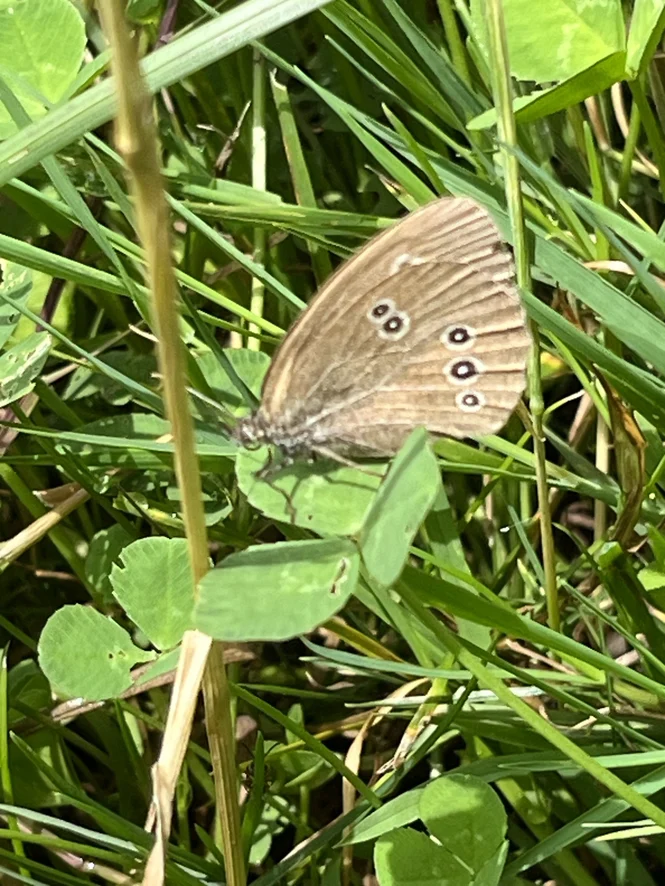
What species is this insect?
Aphantopus hyperantus
